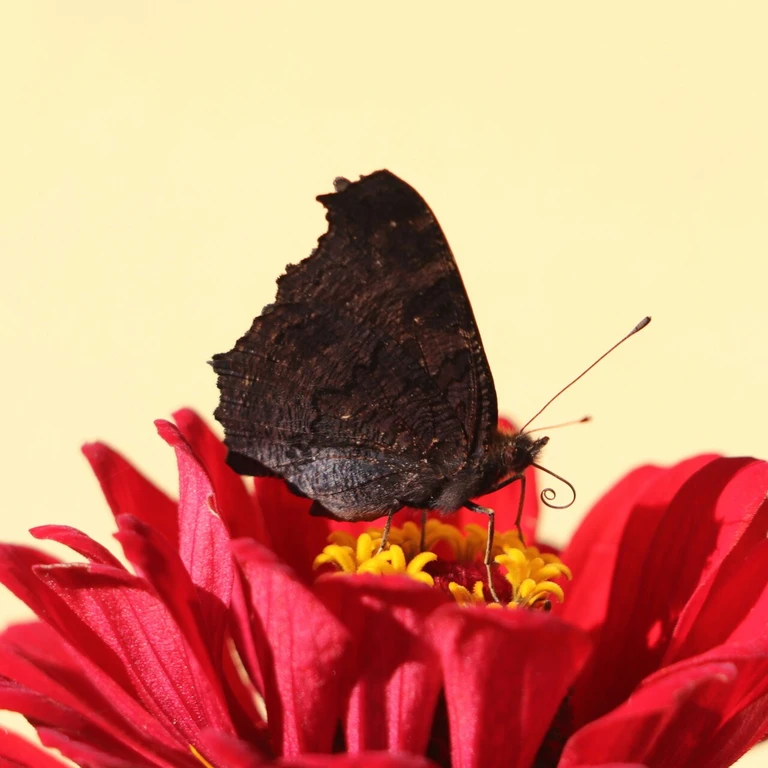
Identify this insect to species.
Aglais io
